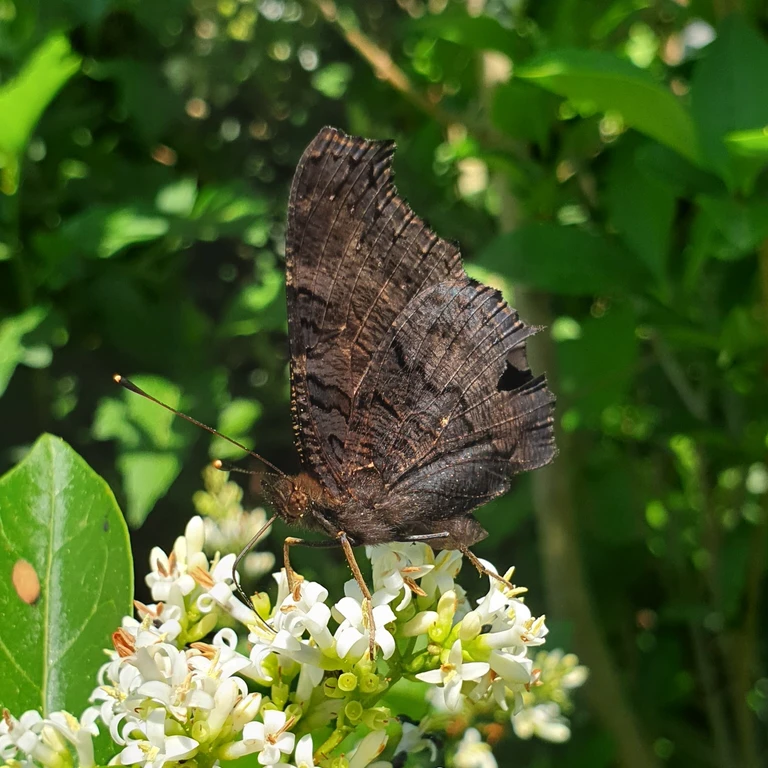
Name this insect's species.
Aglais io
